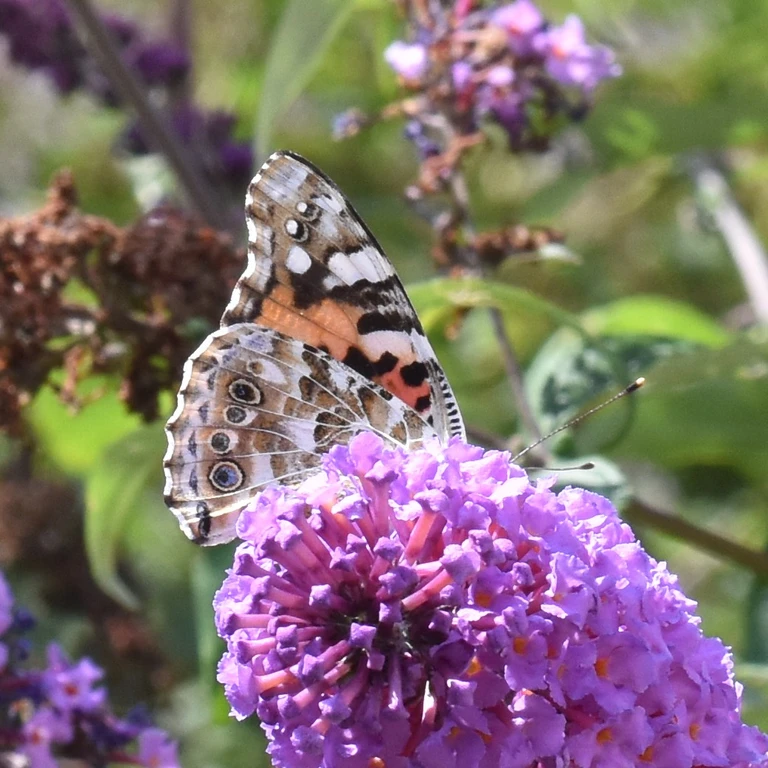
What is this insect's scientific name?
Vanessa cardui
